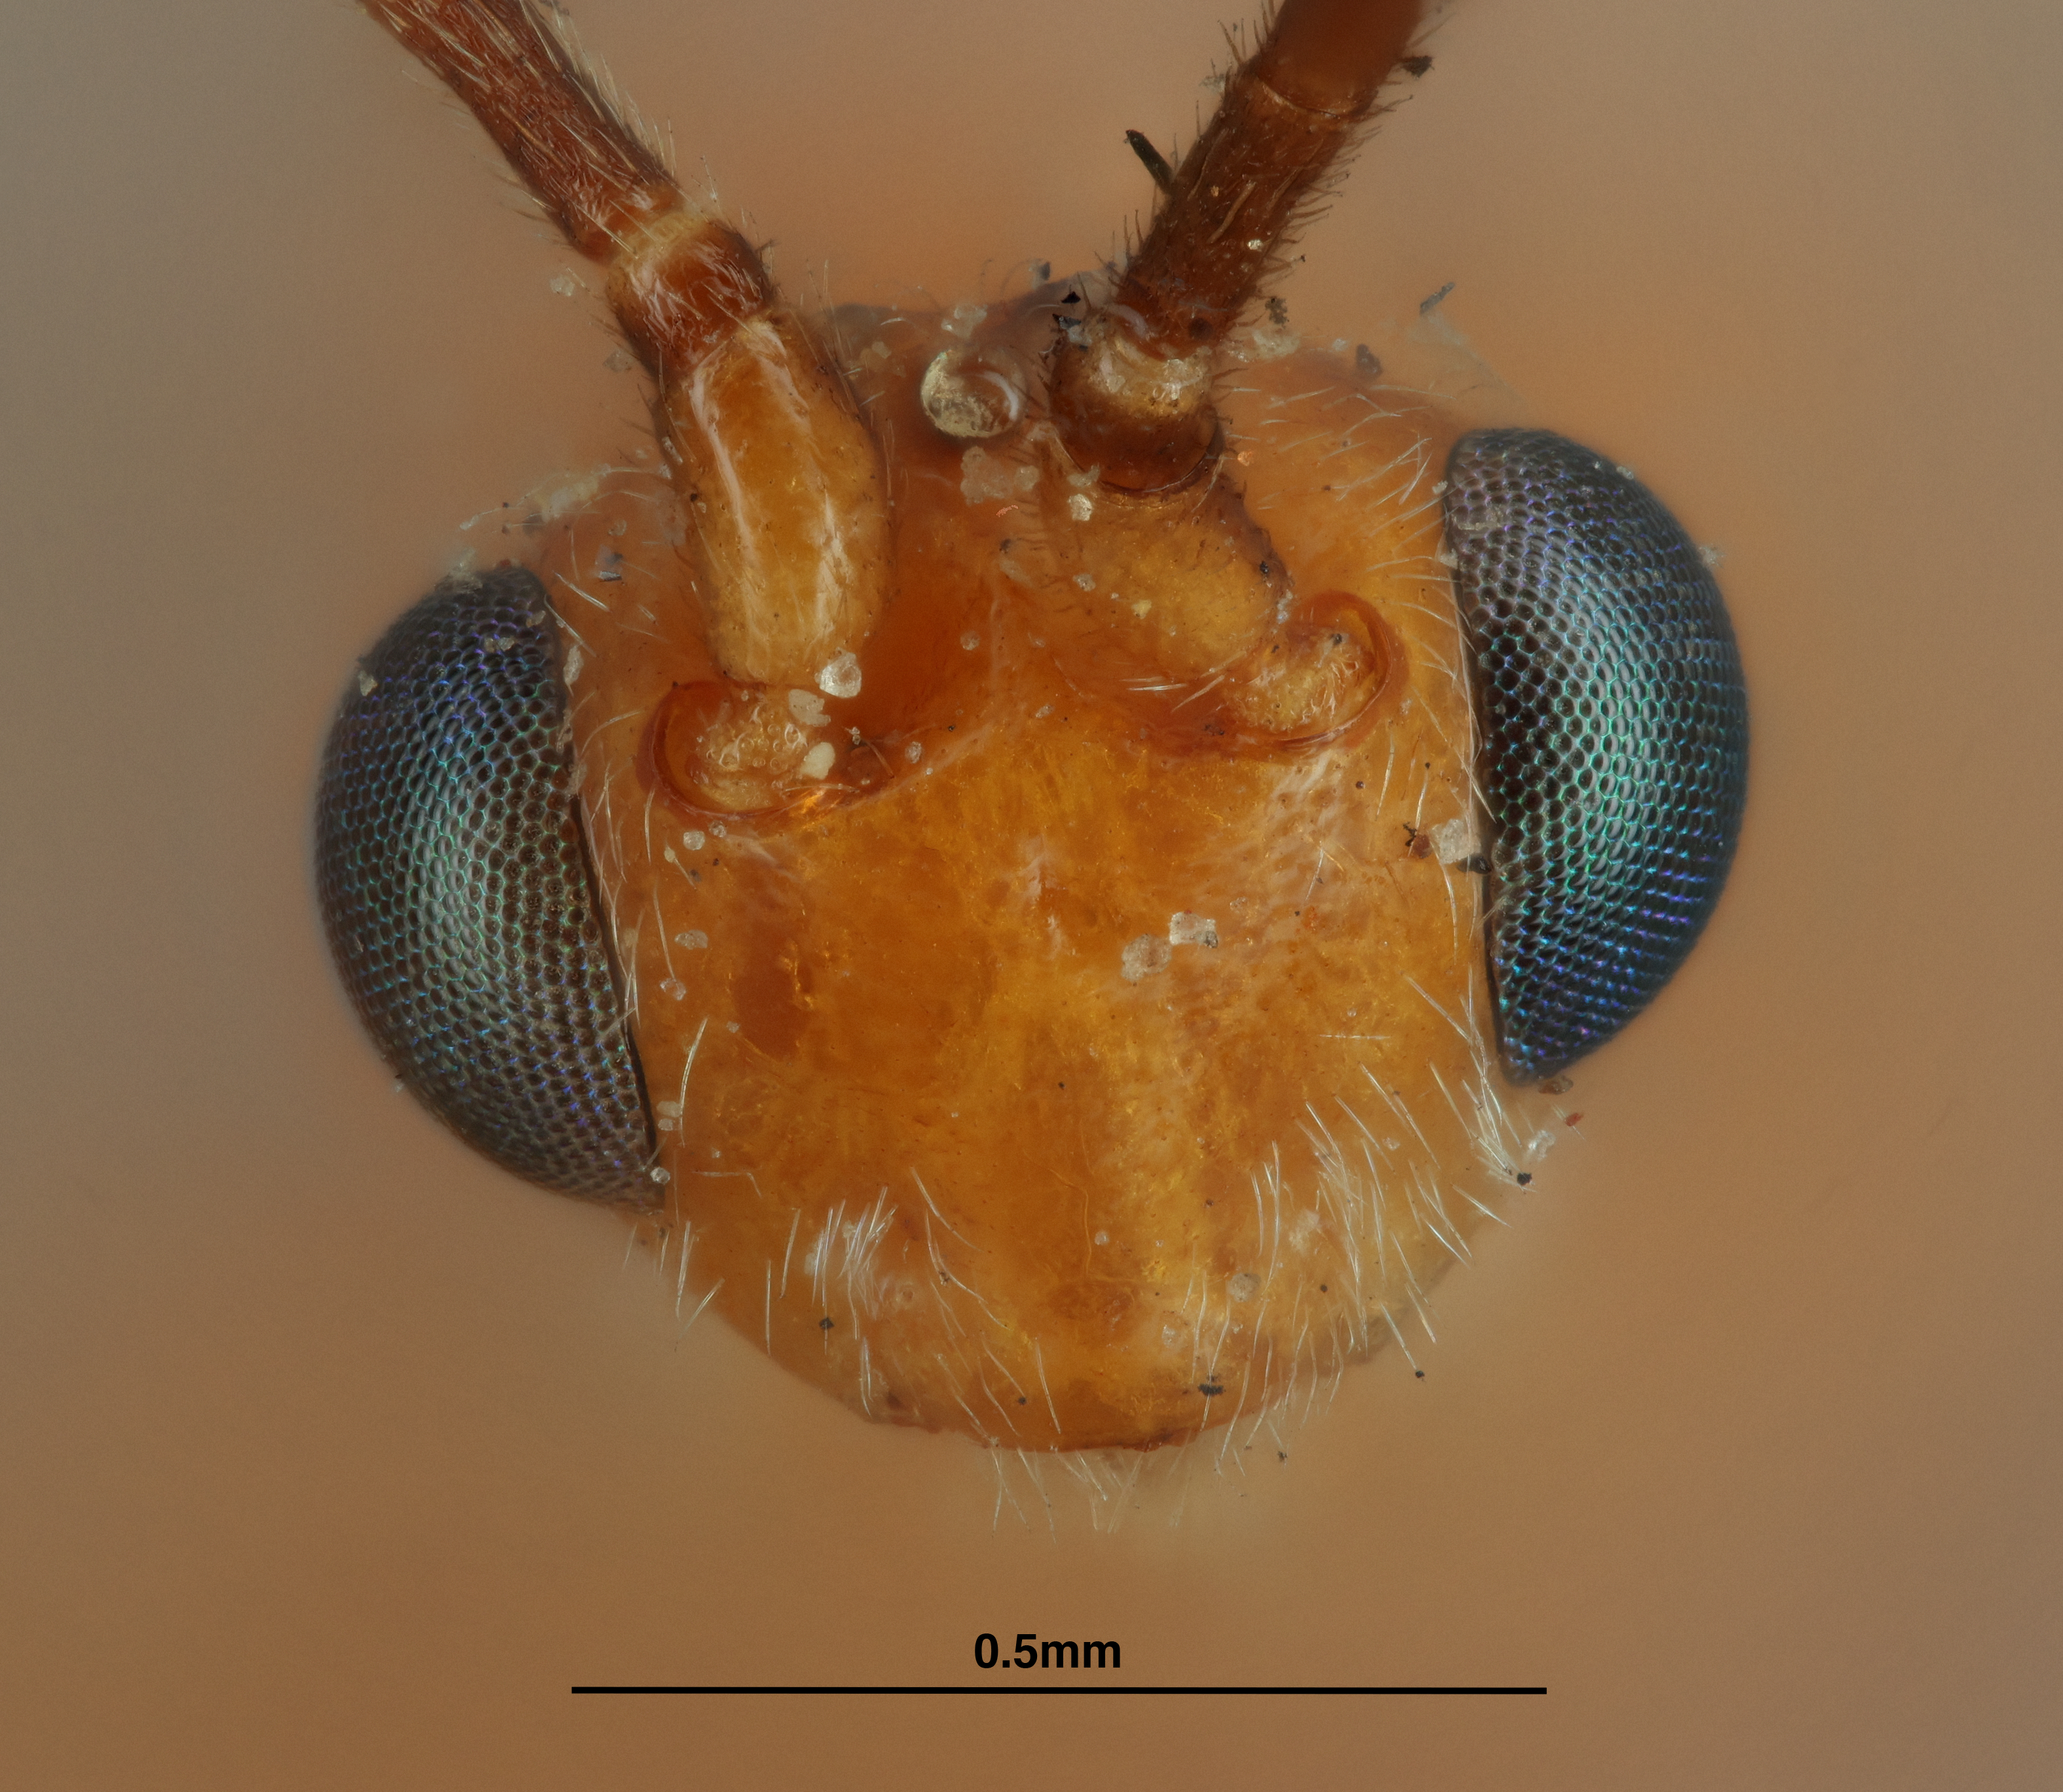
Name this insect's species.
Bassus immaculatus
